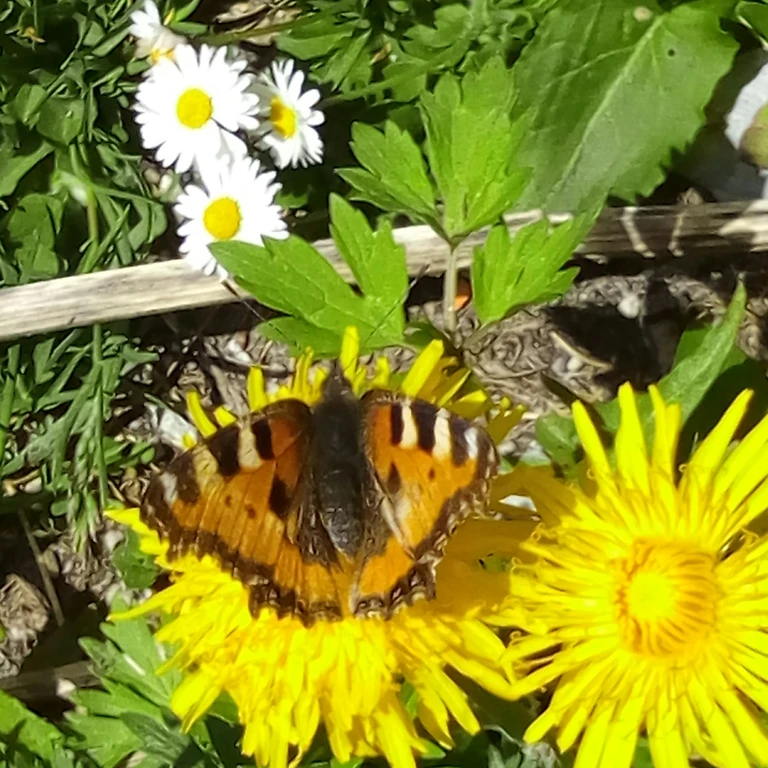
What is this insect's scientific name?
Aglais urticae
